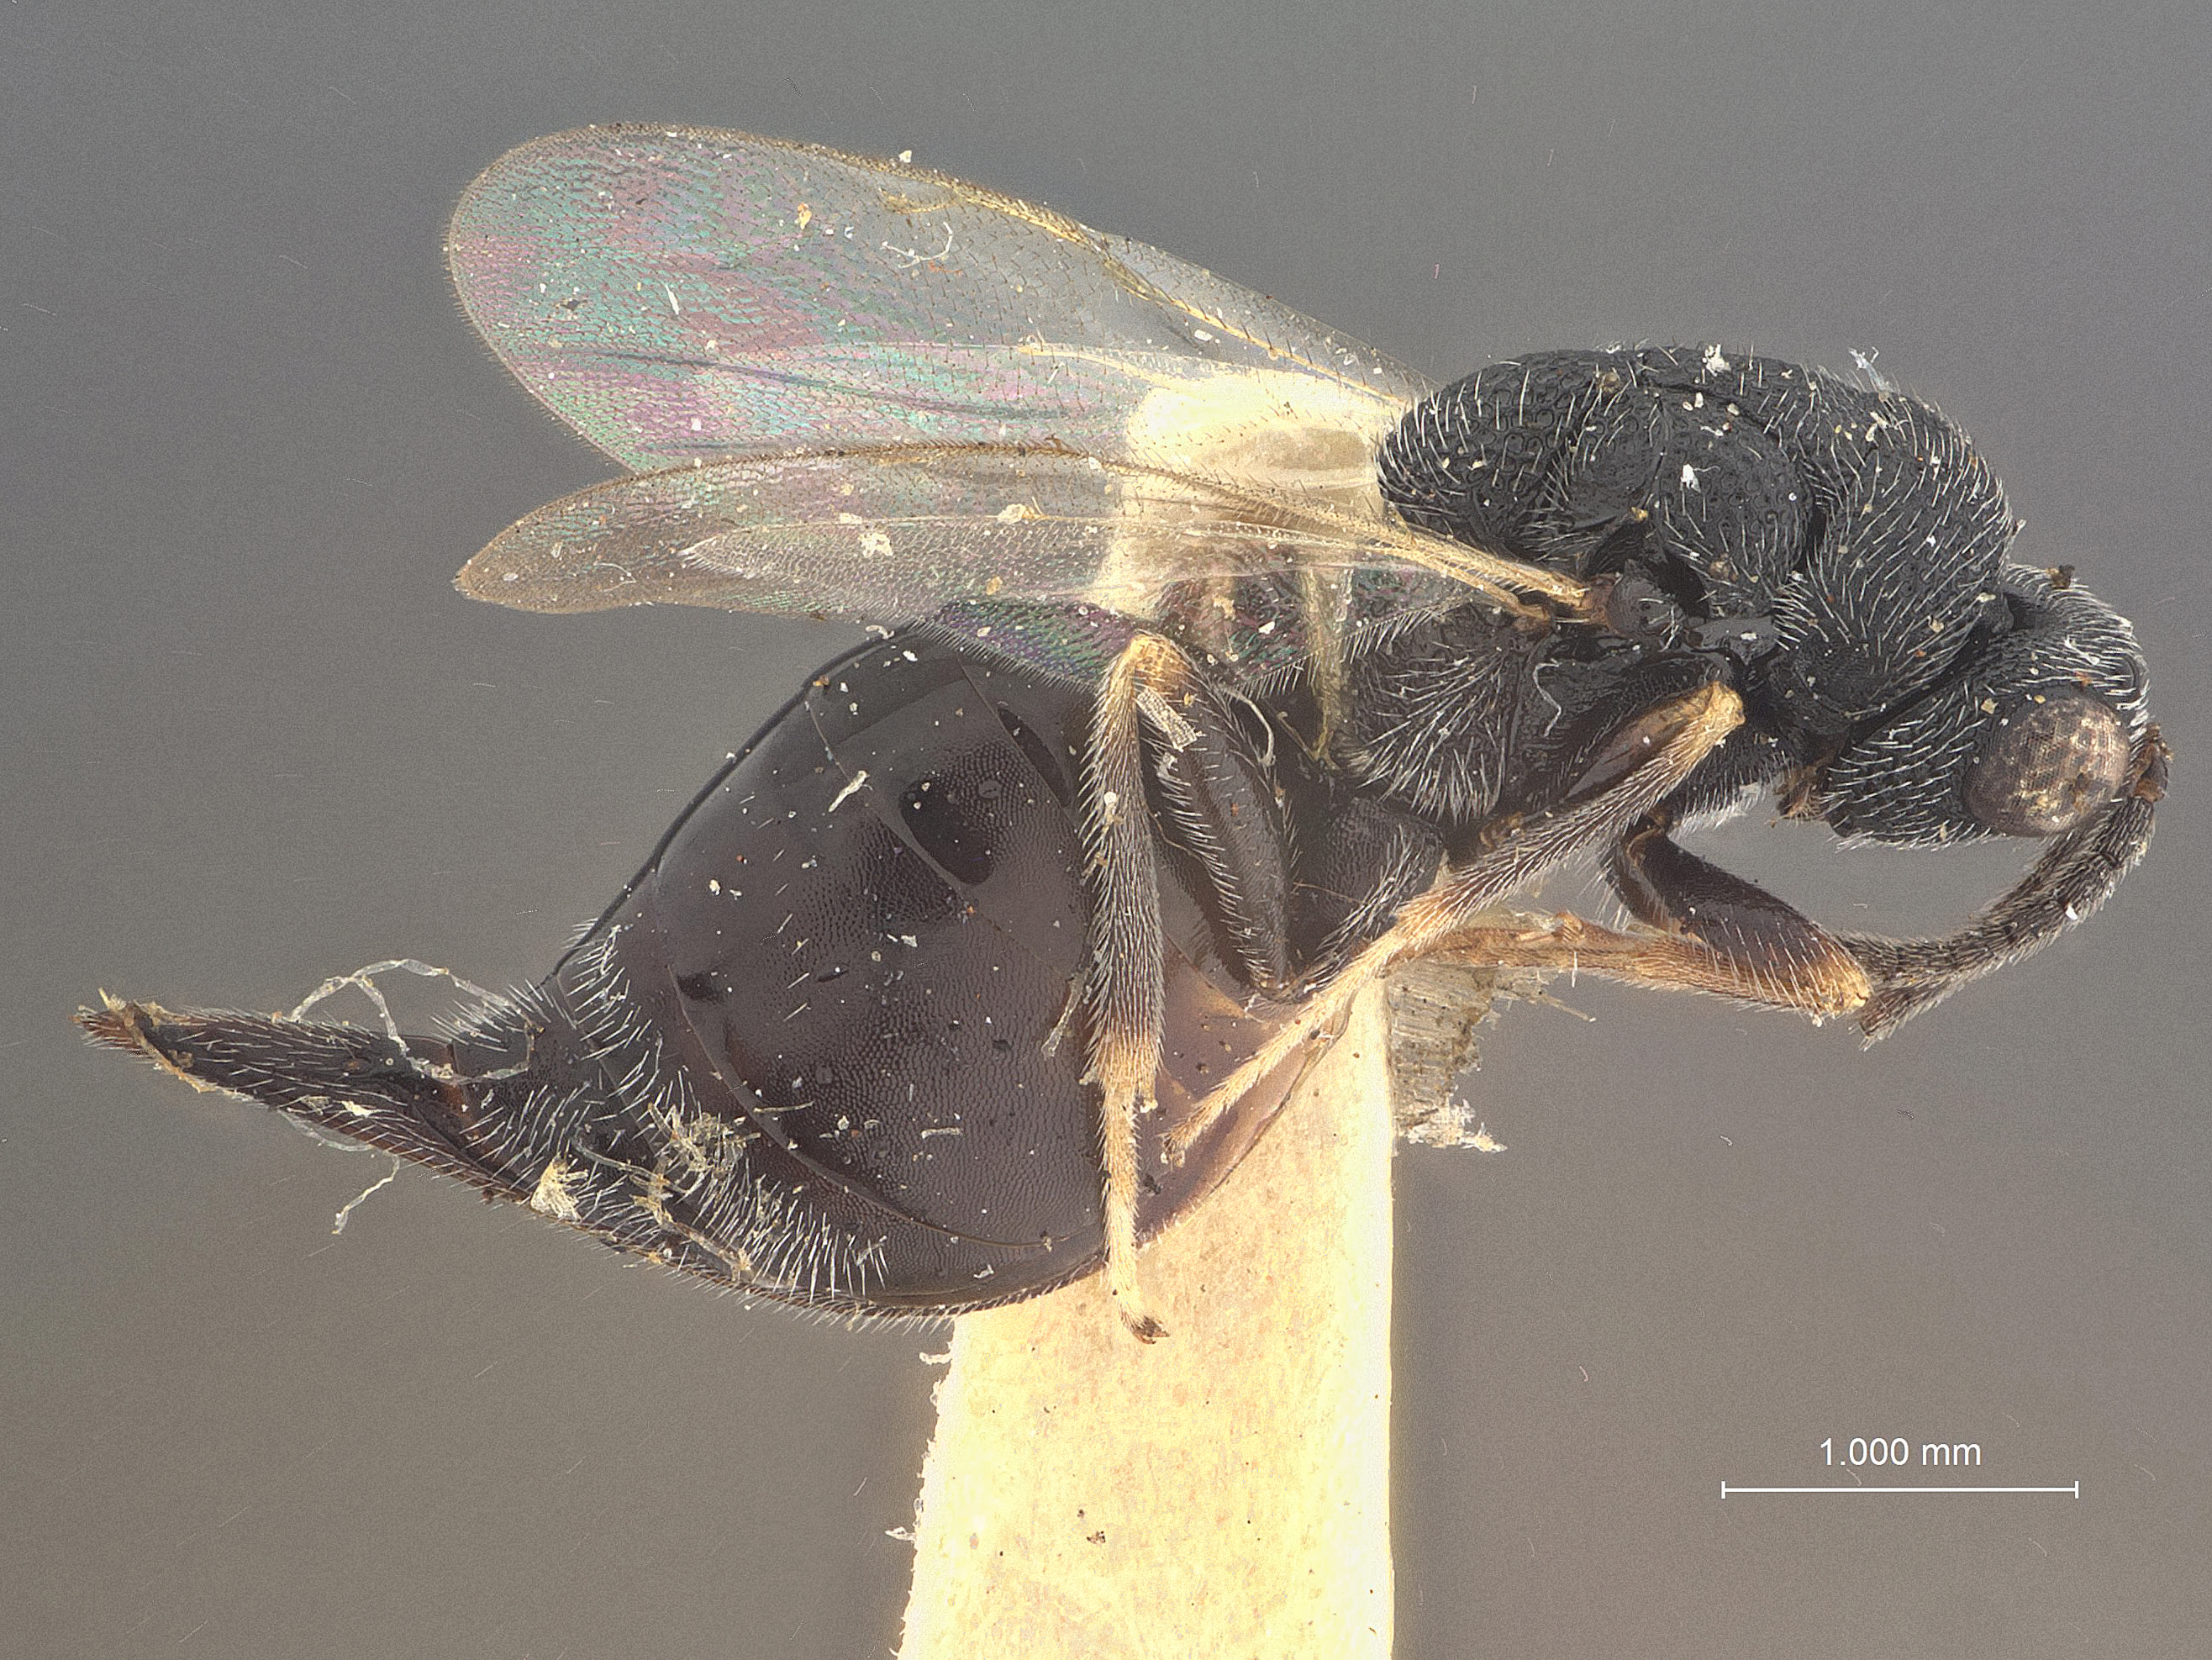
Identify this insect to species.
Eurytoma gigantea
